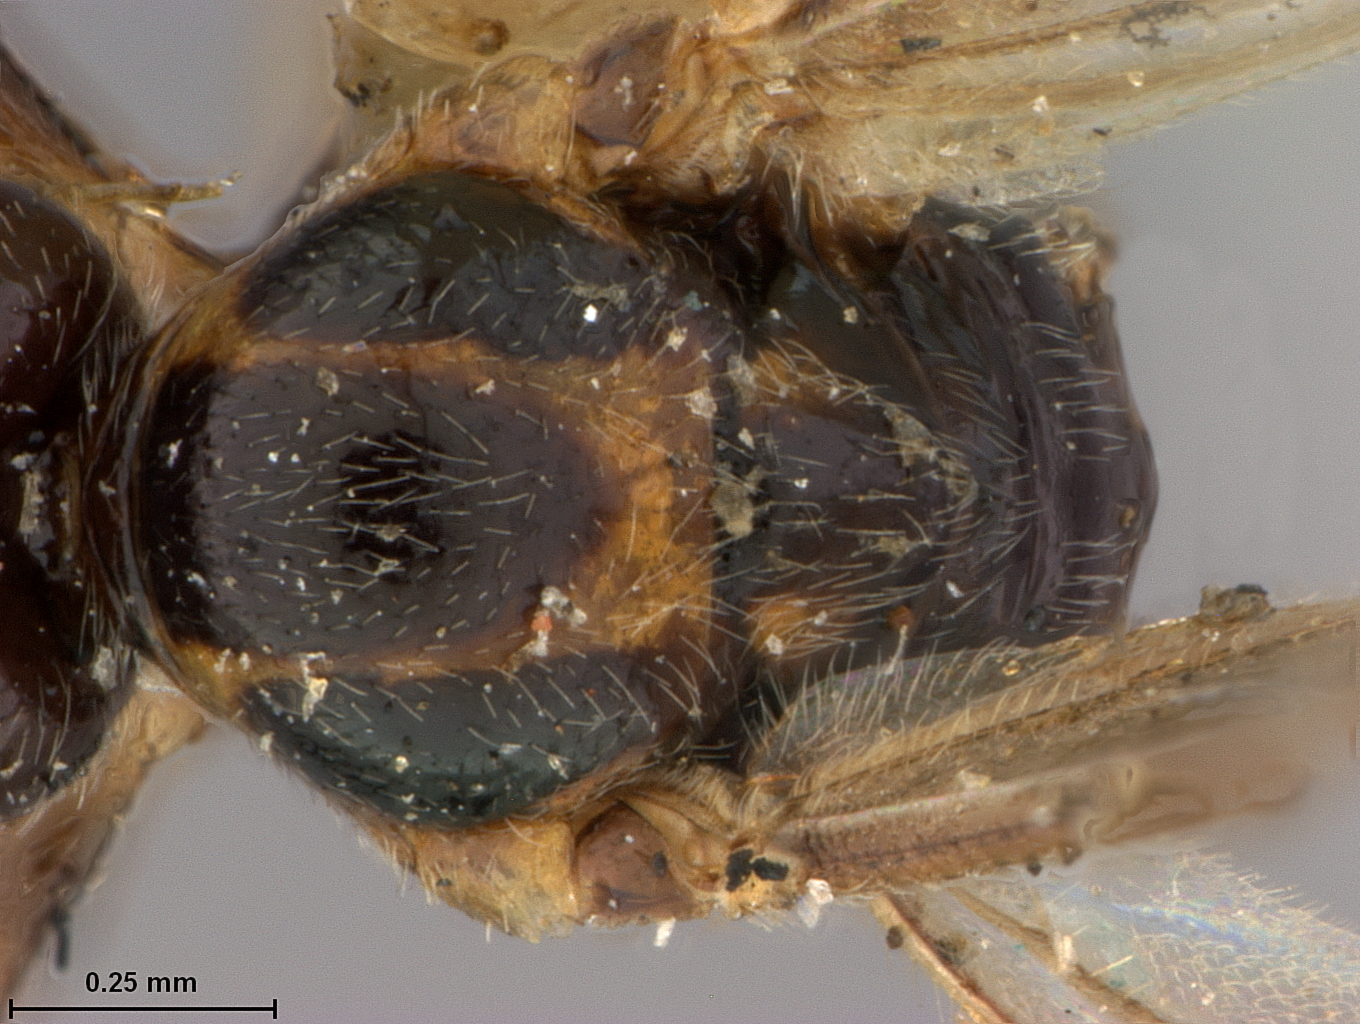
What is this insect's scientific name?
Bracon juglandis
